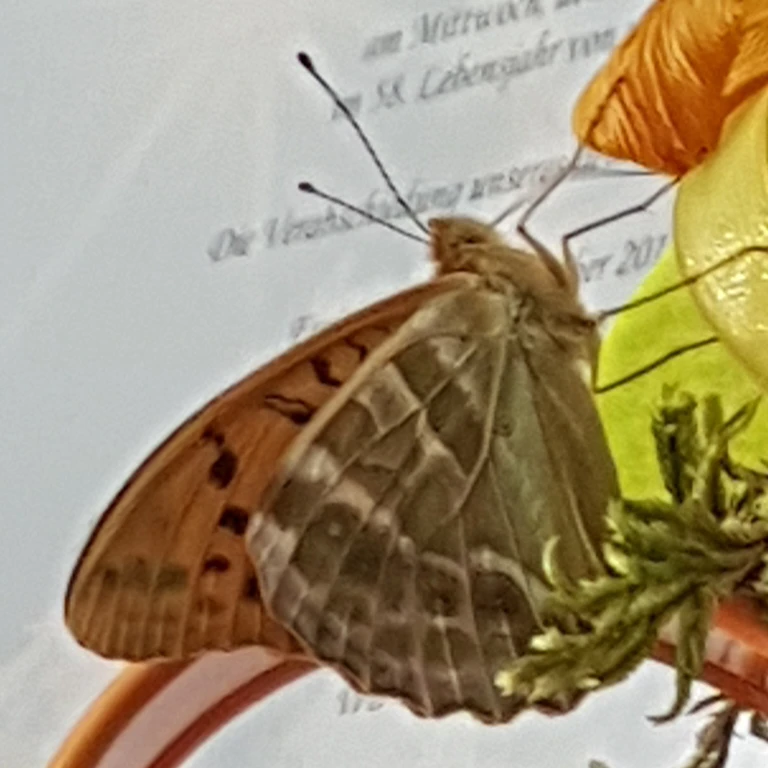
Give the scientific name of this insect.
Argynnis paphia
